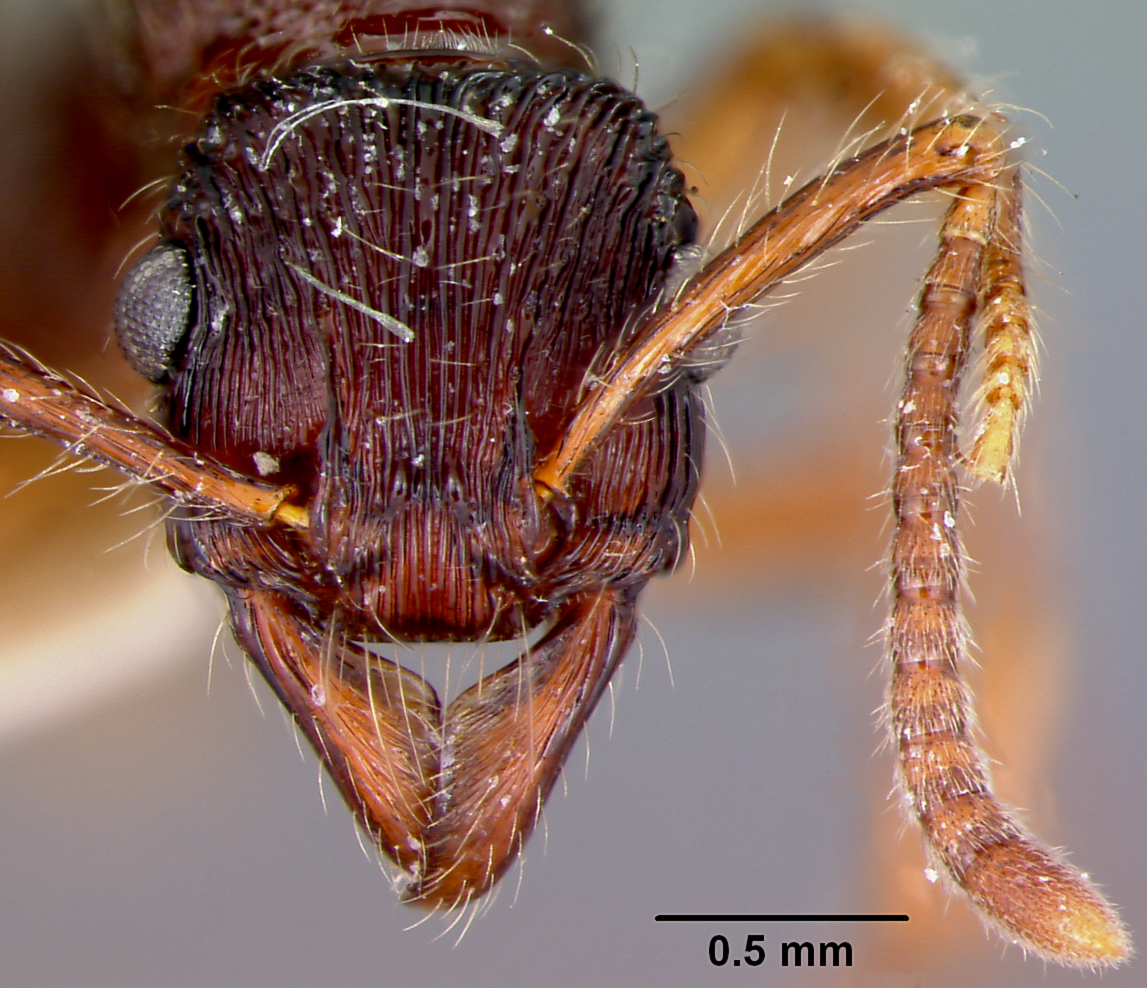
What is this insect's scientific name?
Gnamptogenys mecotyle
